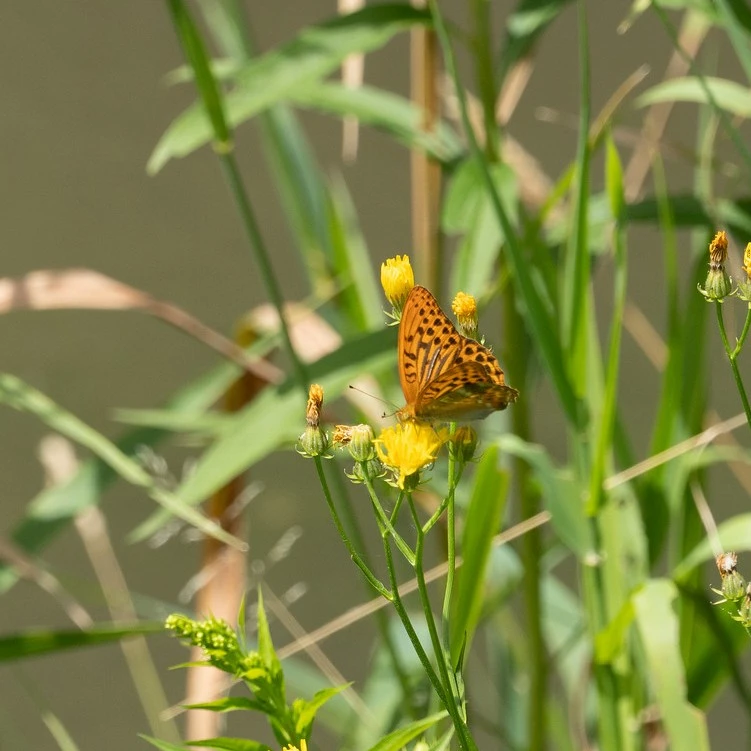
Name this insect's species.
Argynnis paphia
